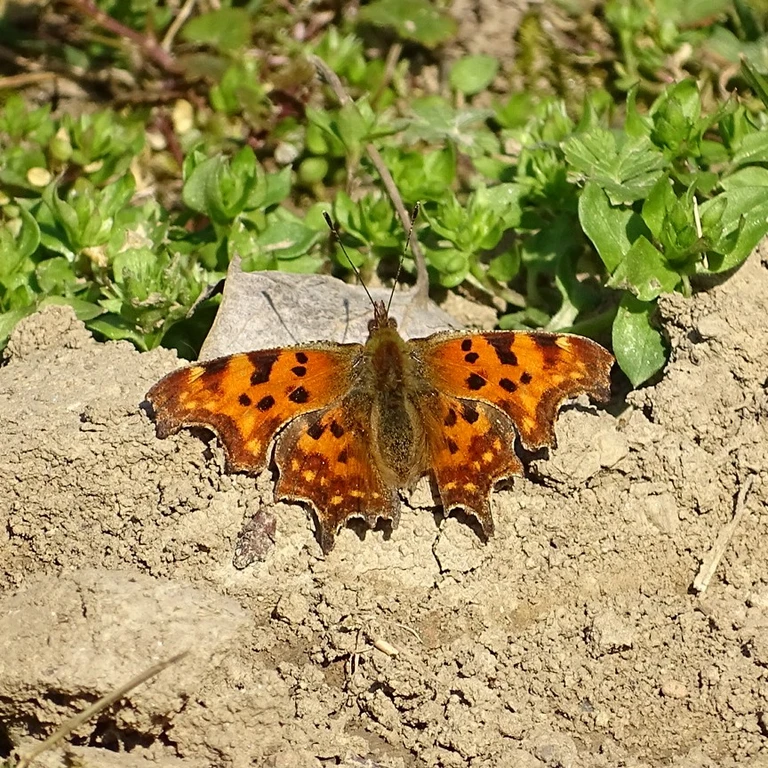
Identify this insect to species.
Polygonia c-album
